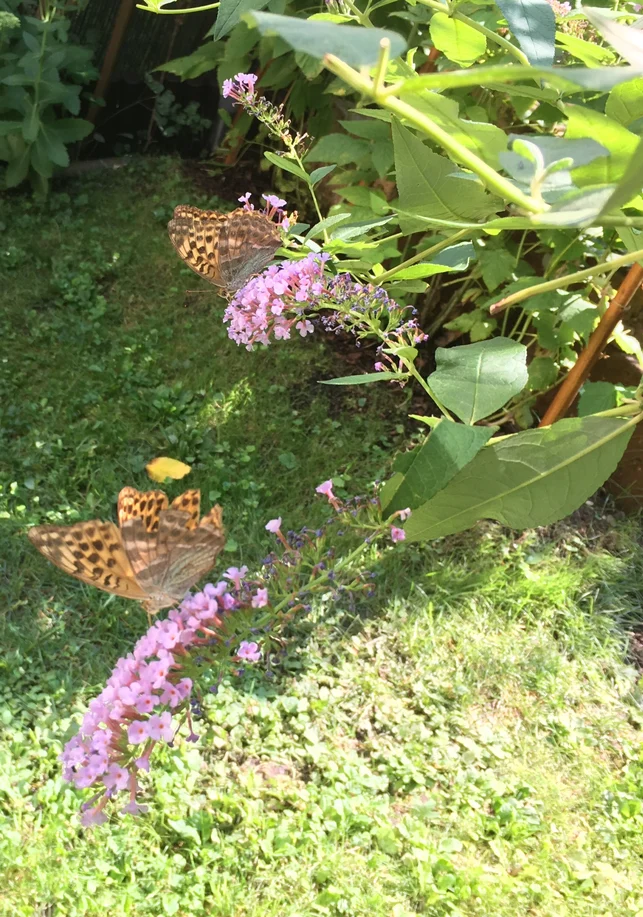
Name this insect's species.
Argynnis paphia
